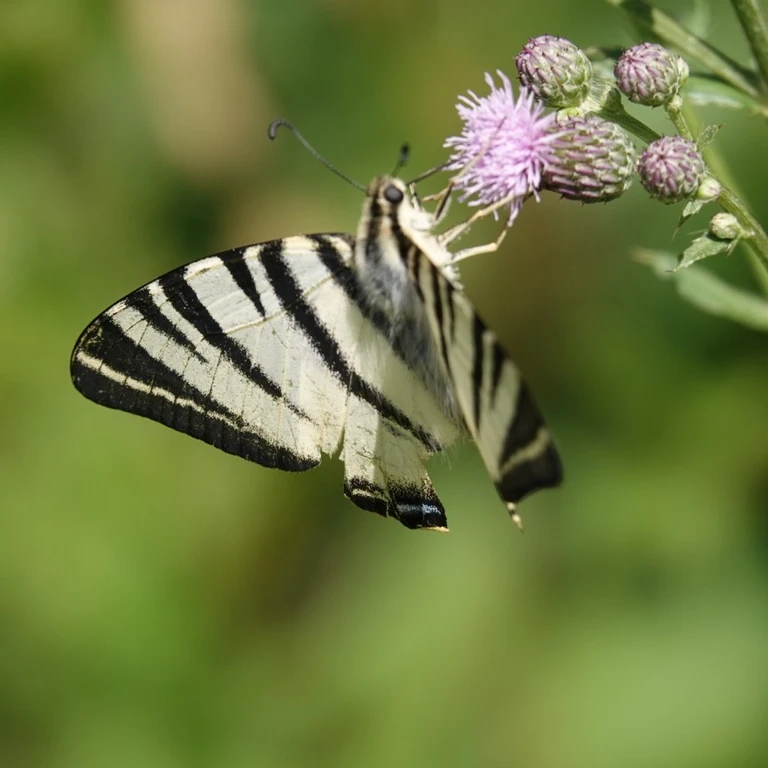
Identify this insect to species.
Iphiclides podalirius
